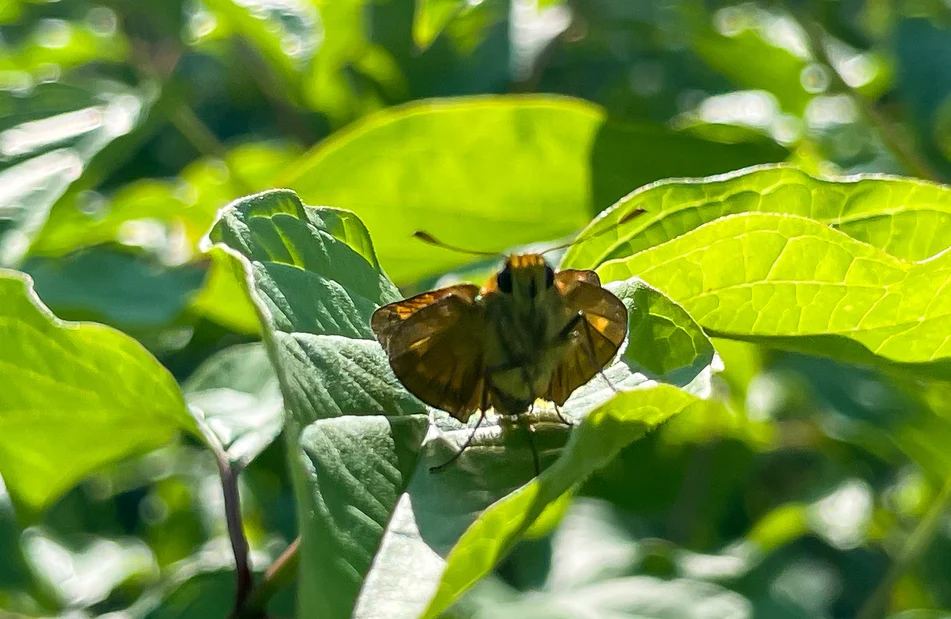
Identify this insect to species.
Ochlodes sylvanus (also Ochlodes venata)
